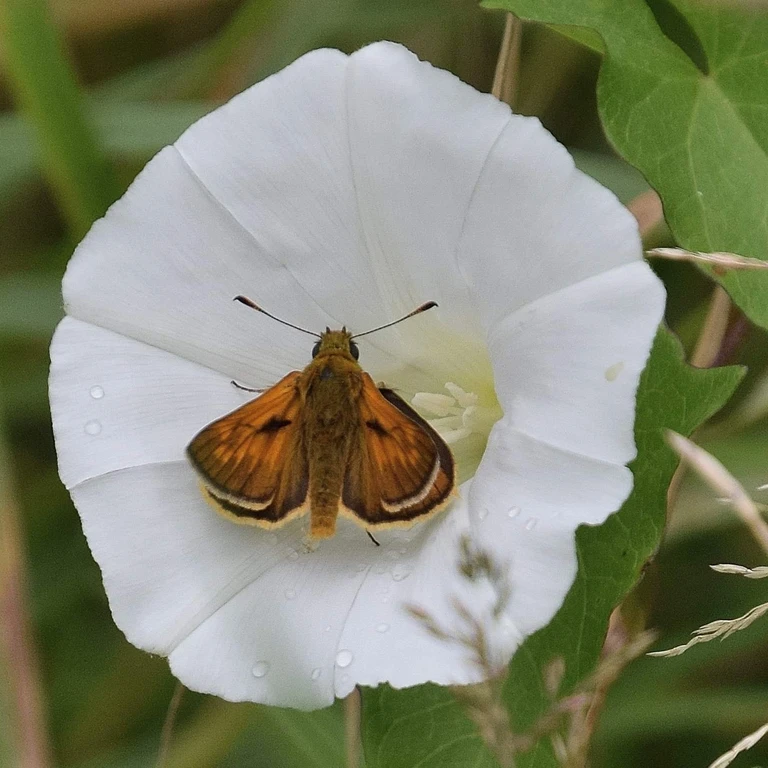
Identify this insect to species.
Ochlodes sylvanus (also Ochlodes venata)
